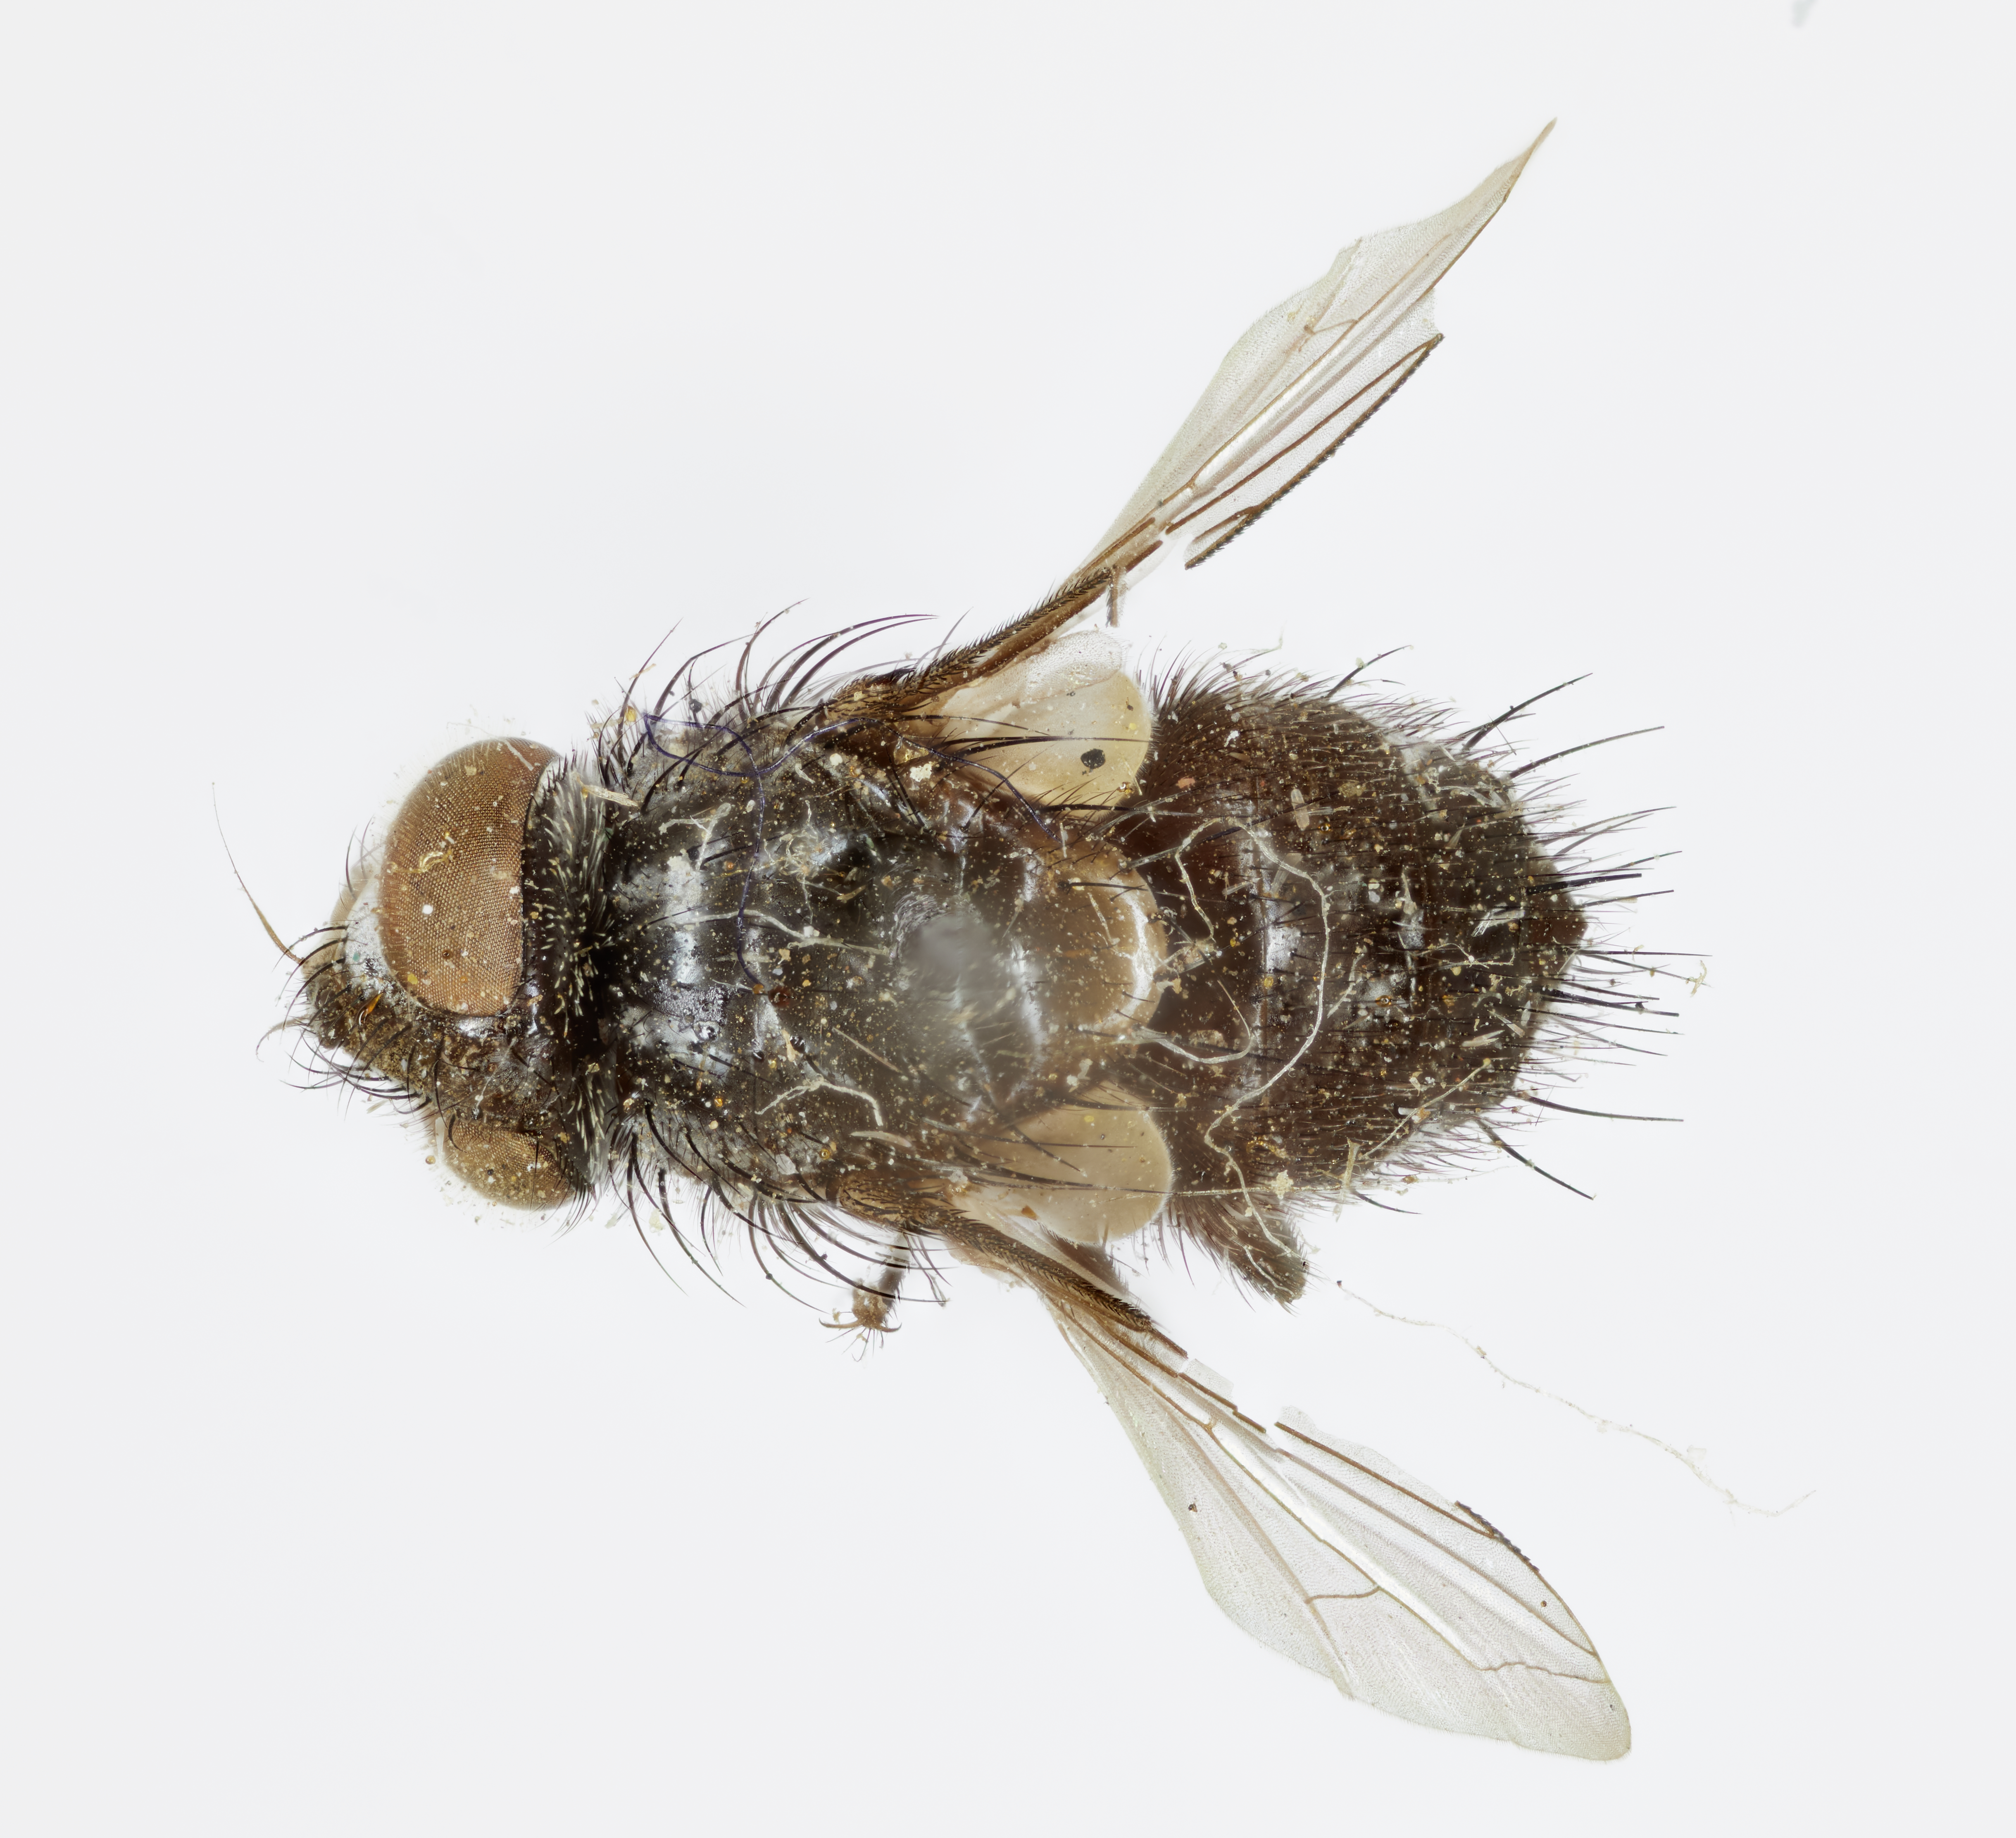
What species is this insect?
Phorocera tortricis
